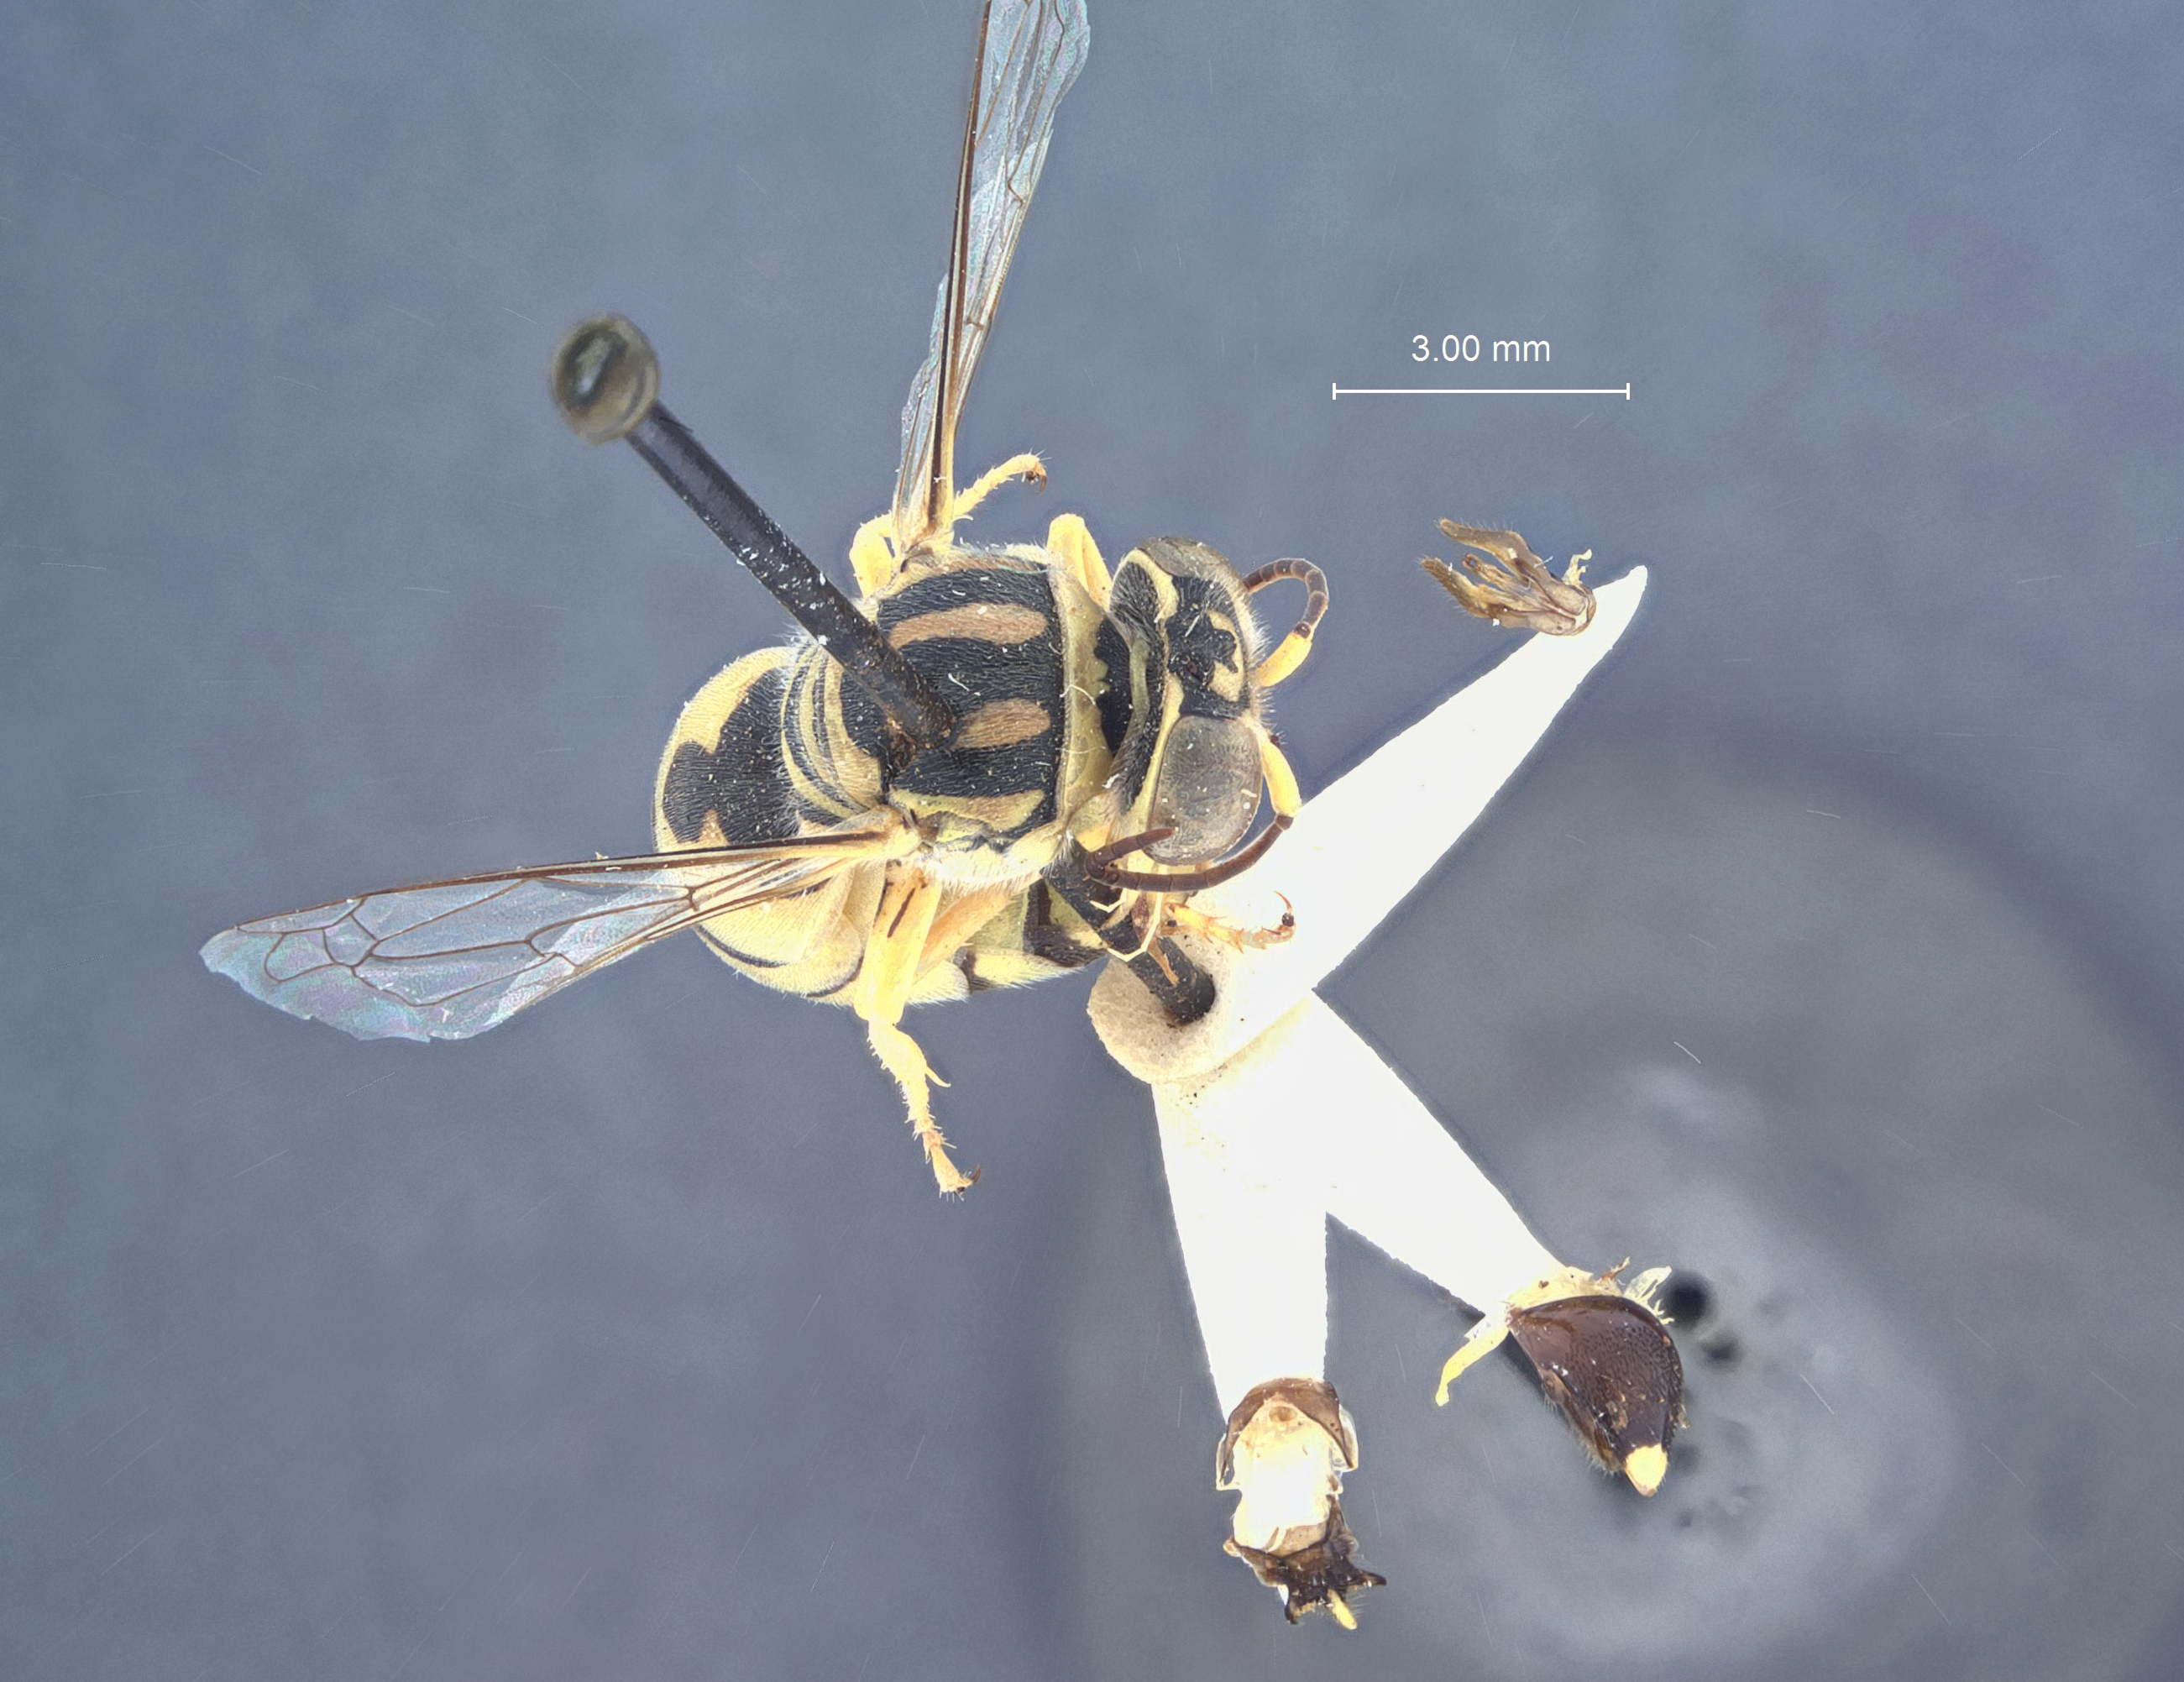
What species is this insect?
Microstictia flavida
